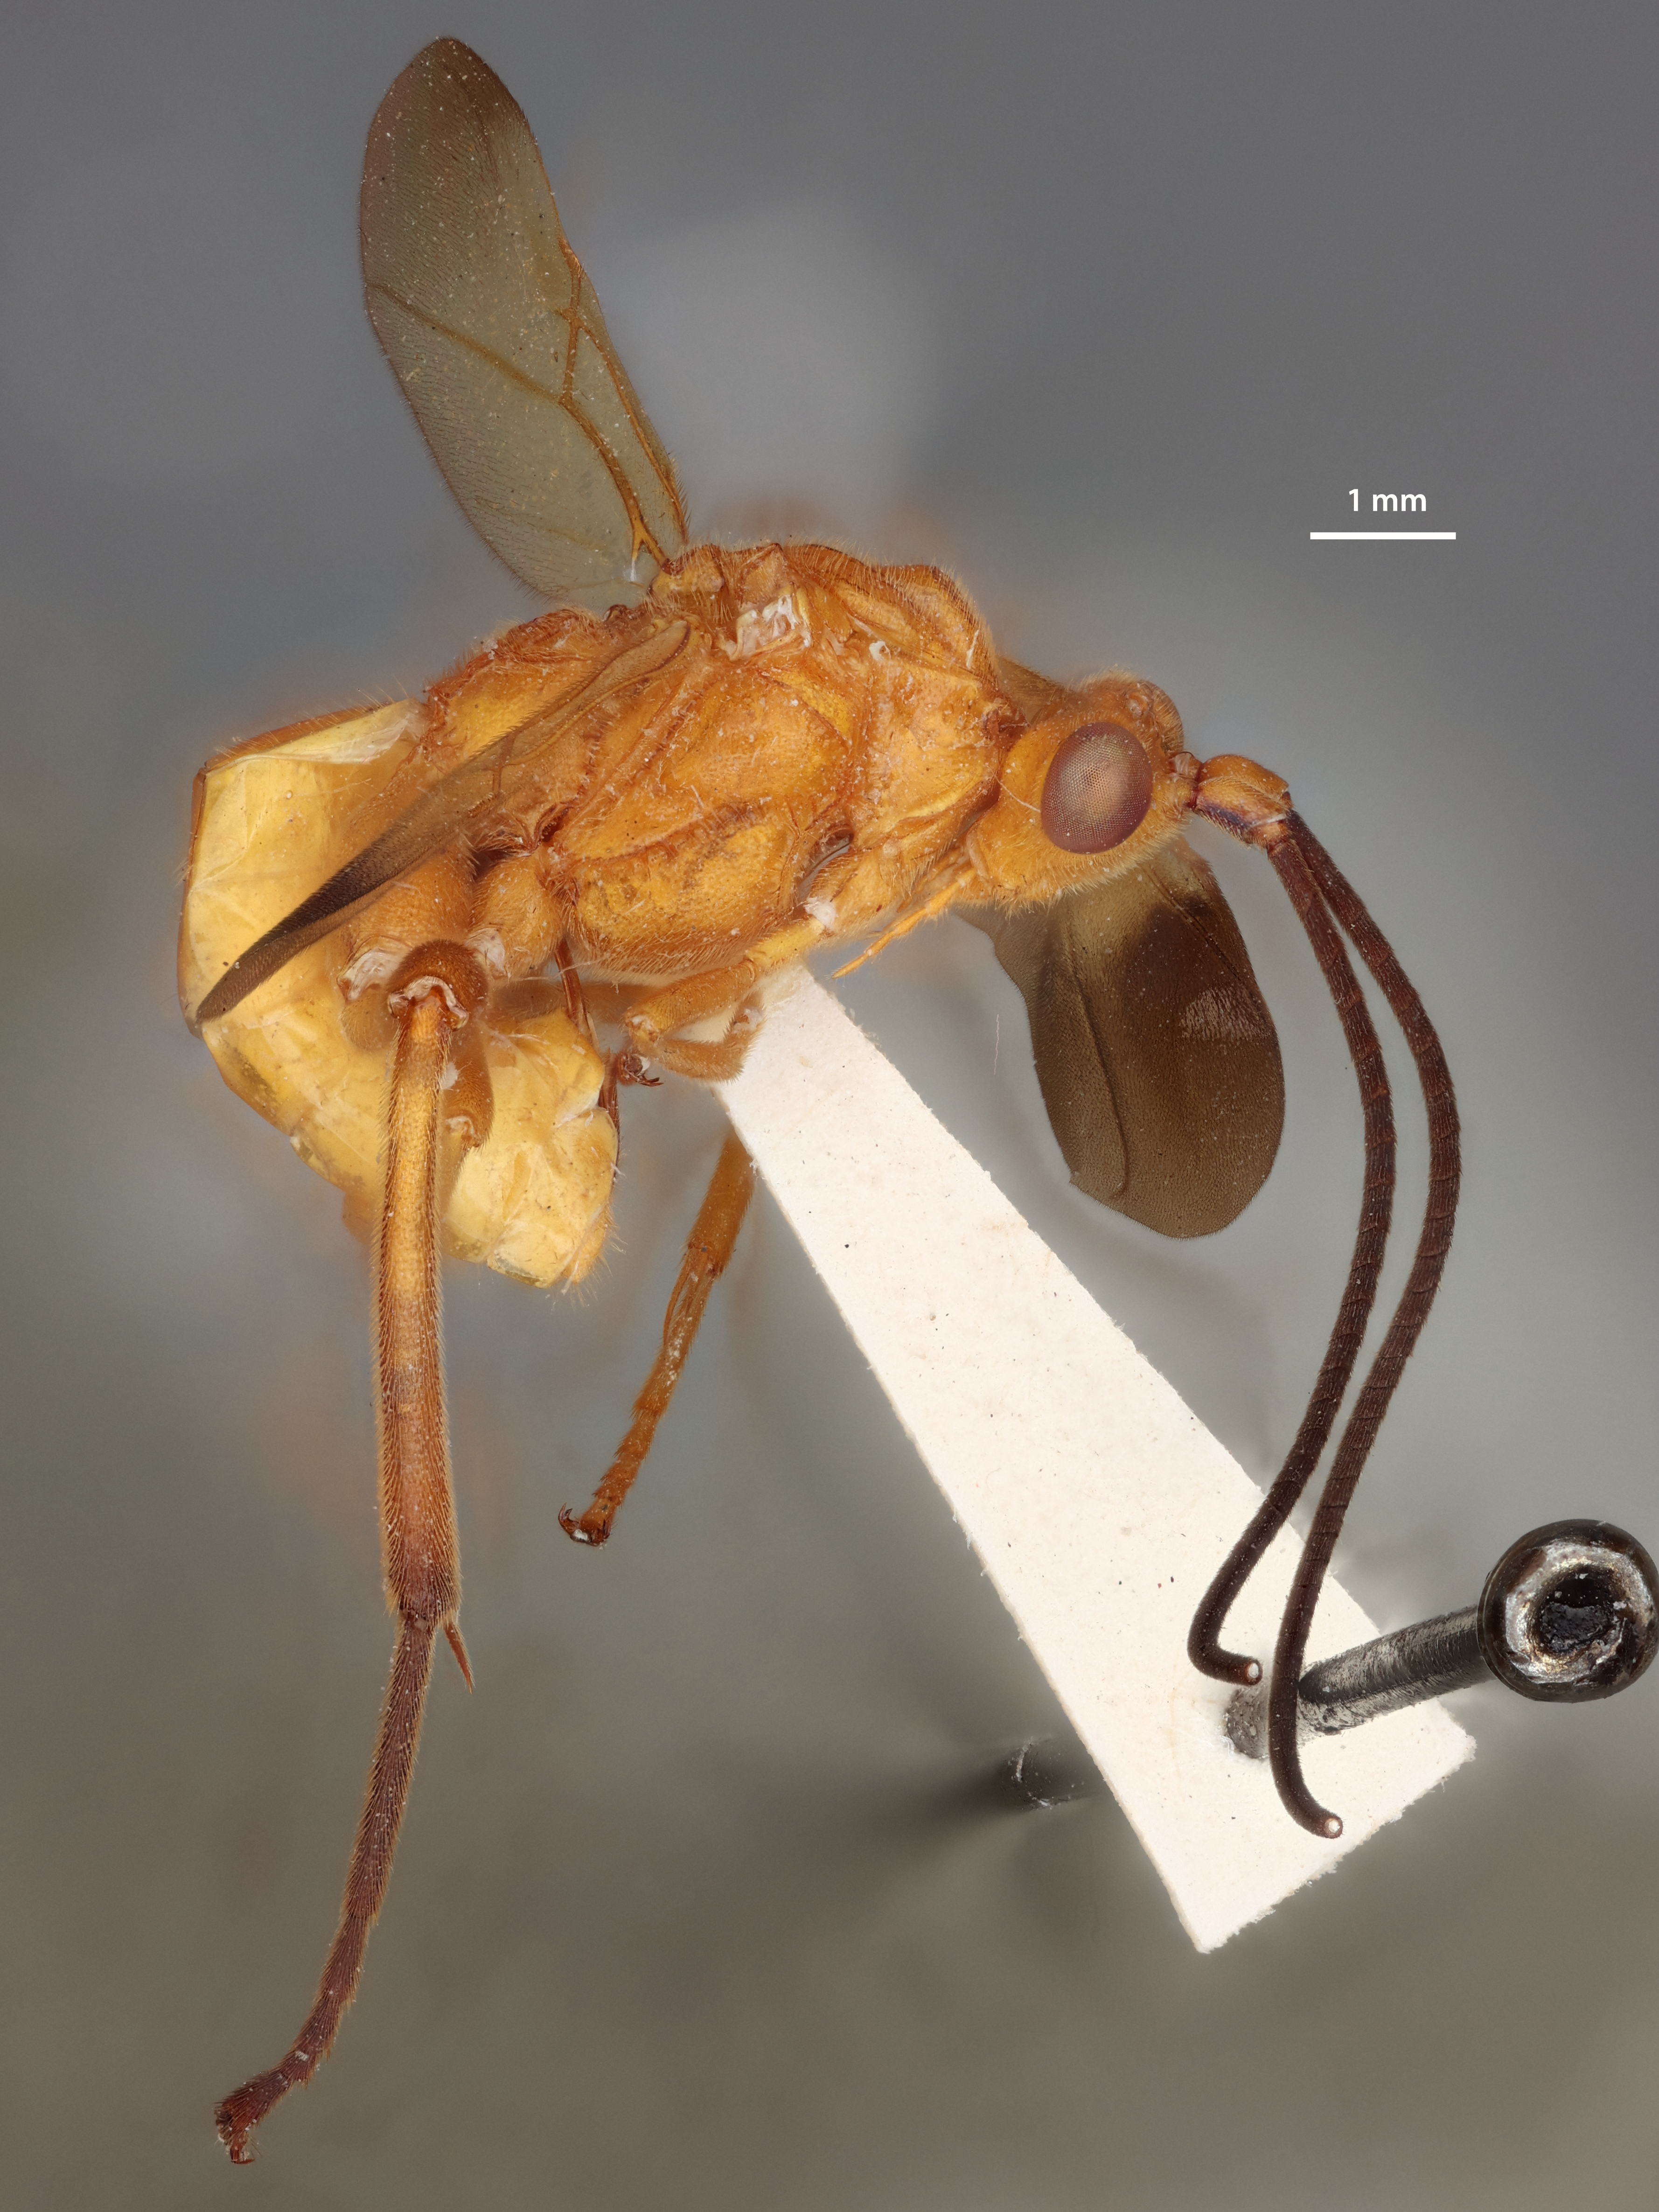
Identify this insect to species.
Euagathis varuni
